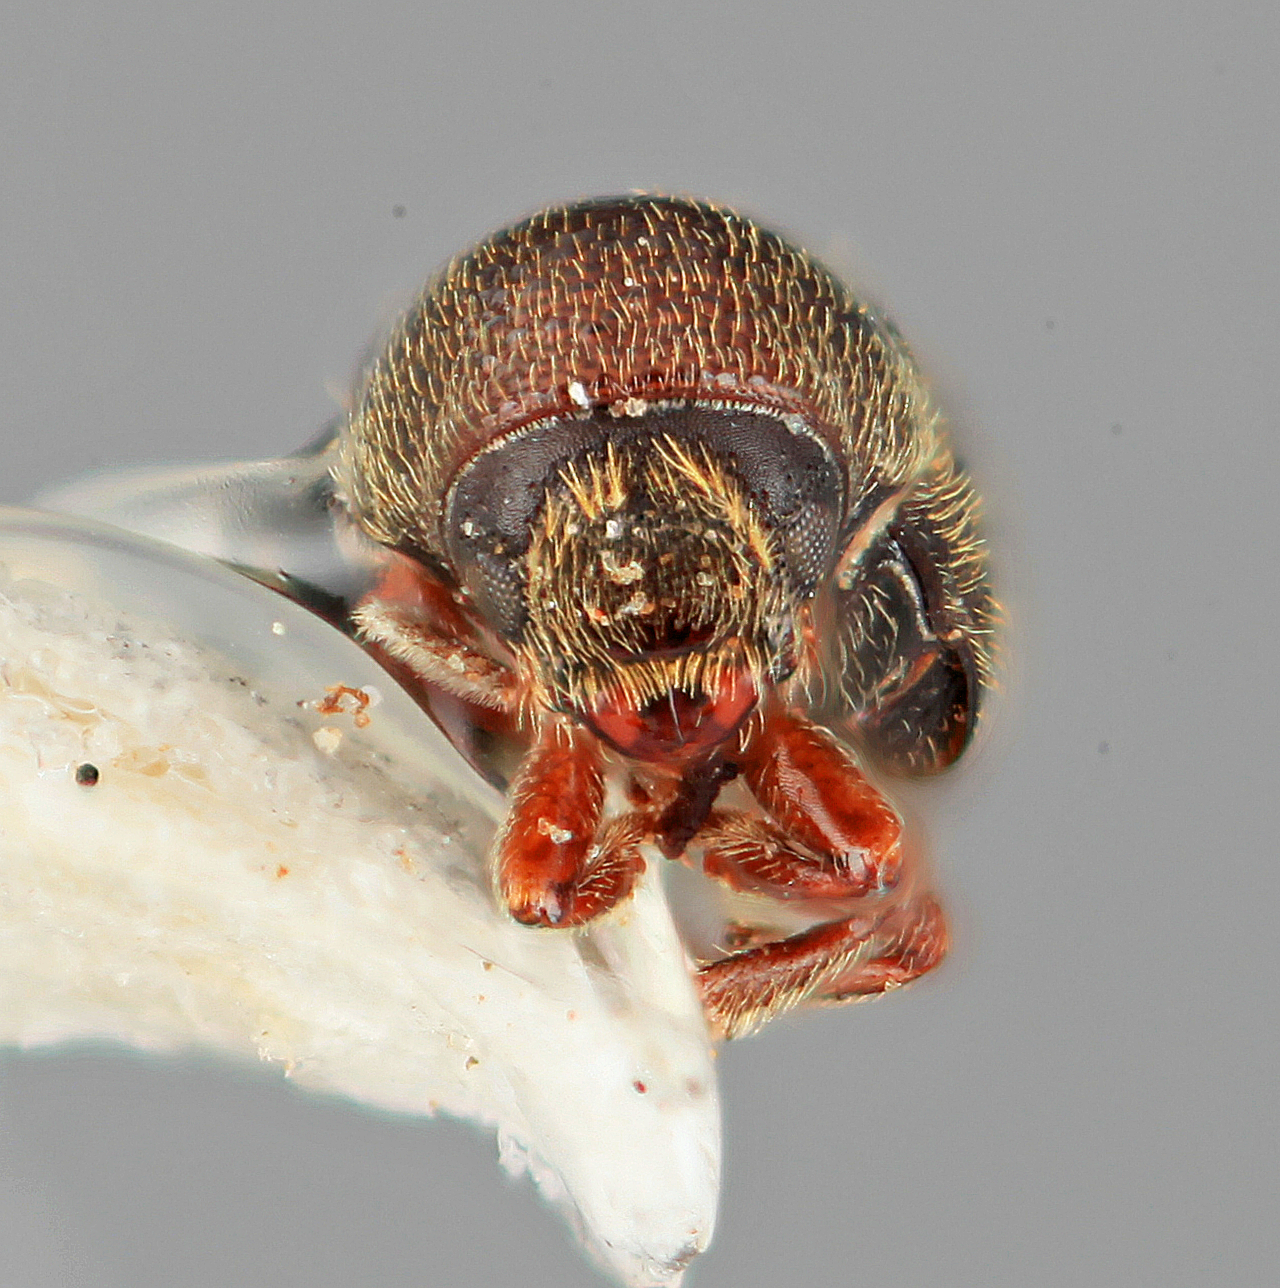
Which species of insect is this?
Araptus placetulus
